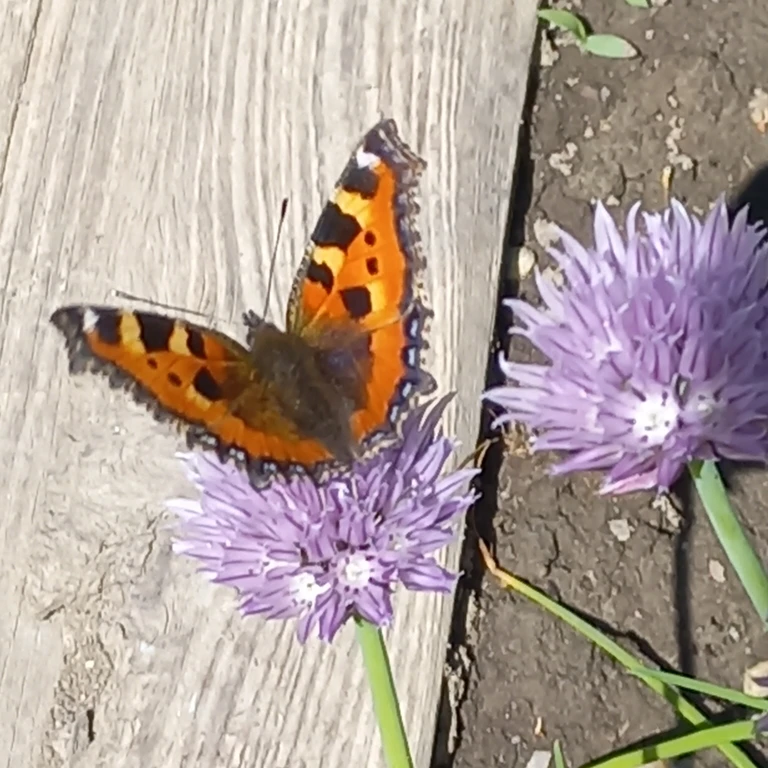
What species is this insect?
Aglais urticae
